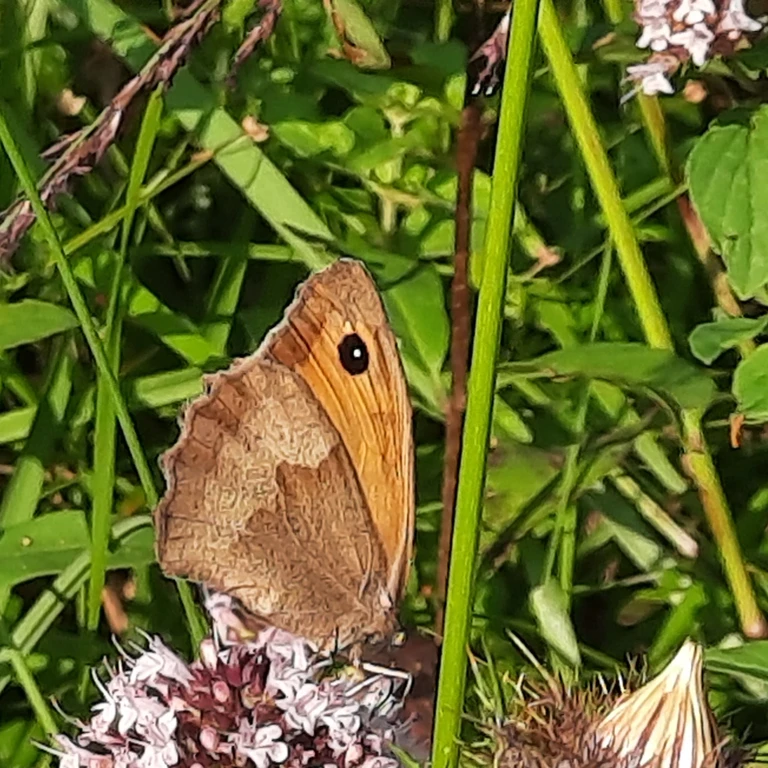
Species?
Maniola jurtina
